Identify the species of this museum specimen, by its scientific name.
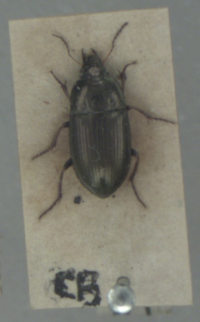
Amara aenea
